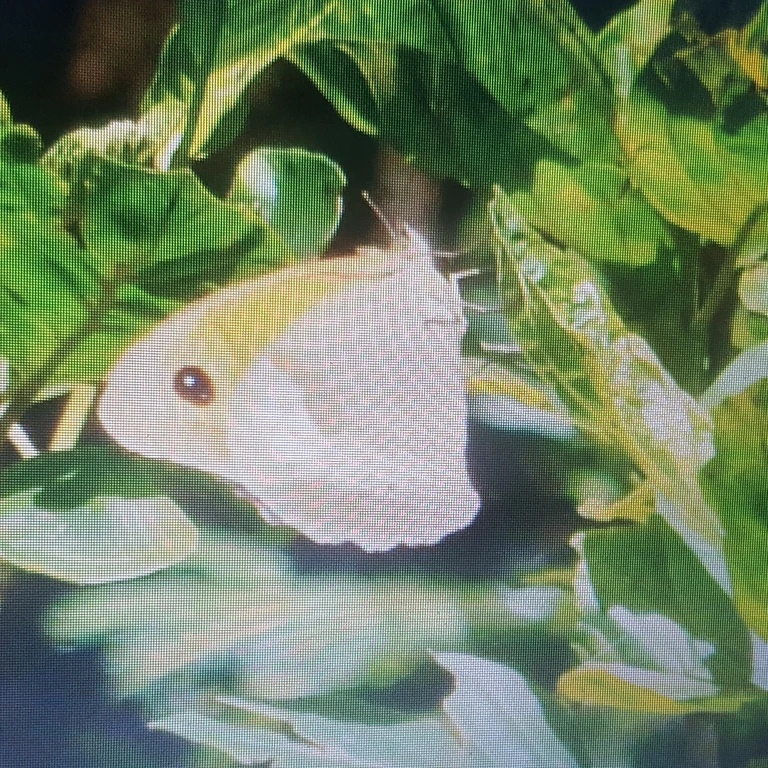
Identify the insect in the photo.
Maniola jurtina
